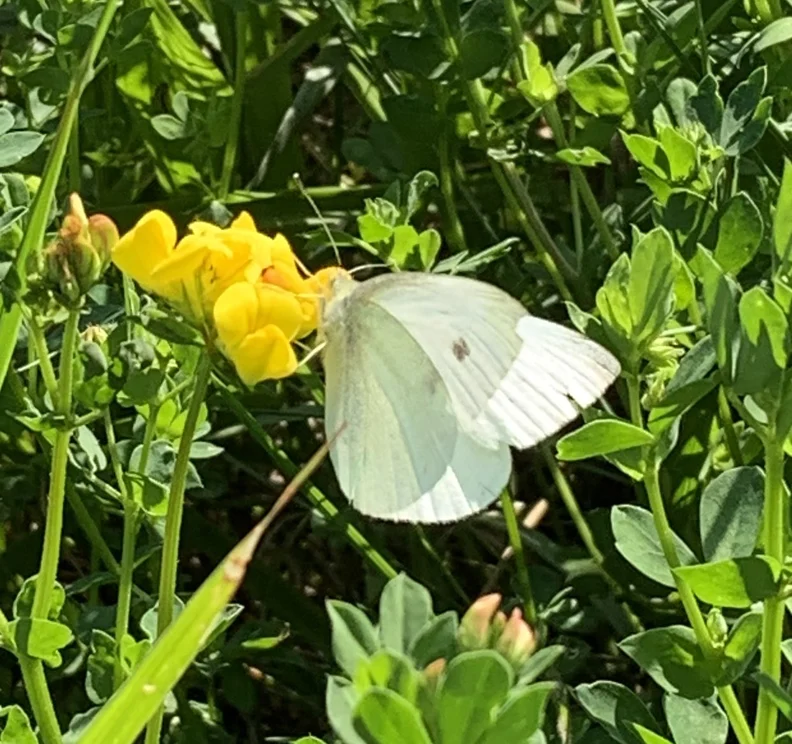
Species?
Pieris rapae
